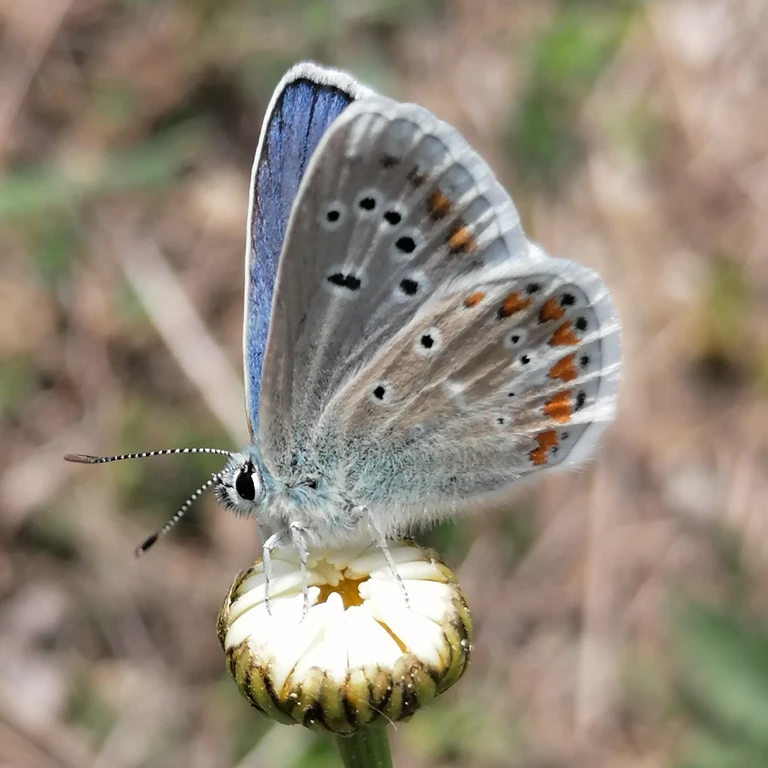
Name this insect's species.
Polyommatus dorylas
